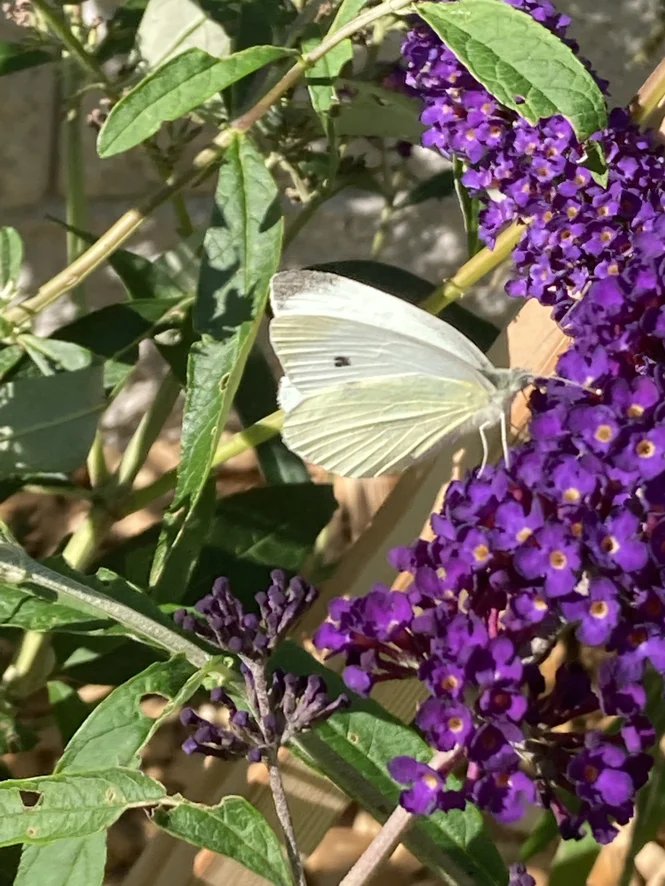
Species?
Pieris rapae
